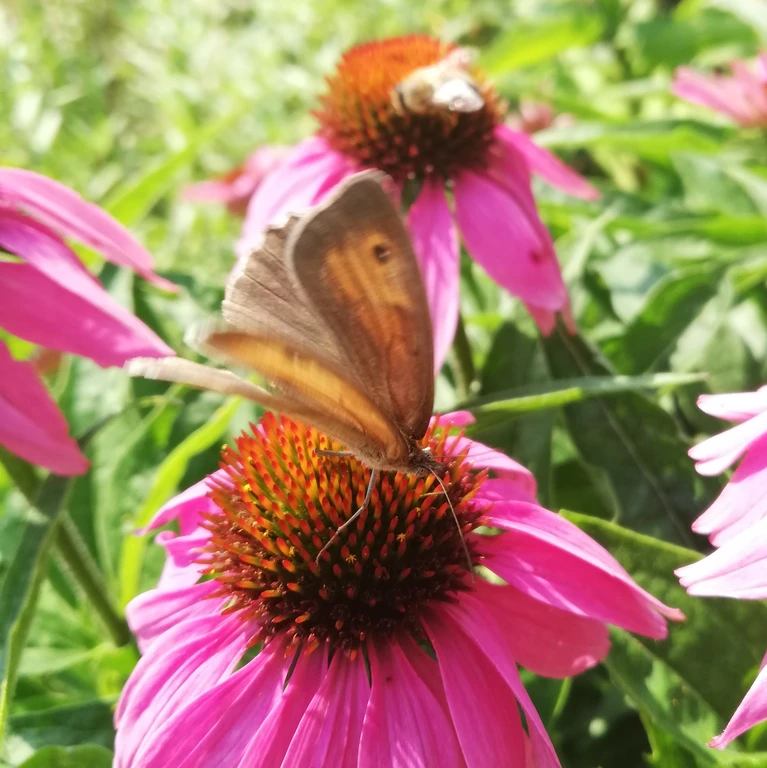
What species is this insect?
Maniola jurtina
